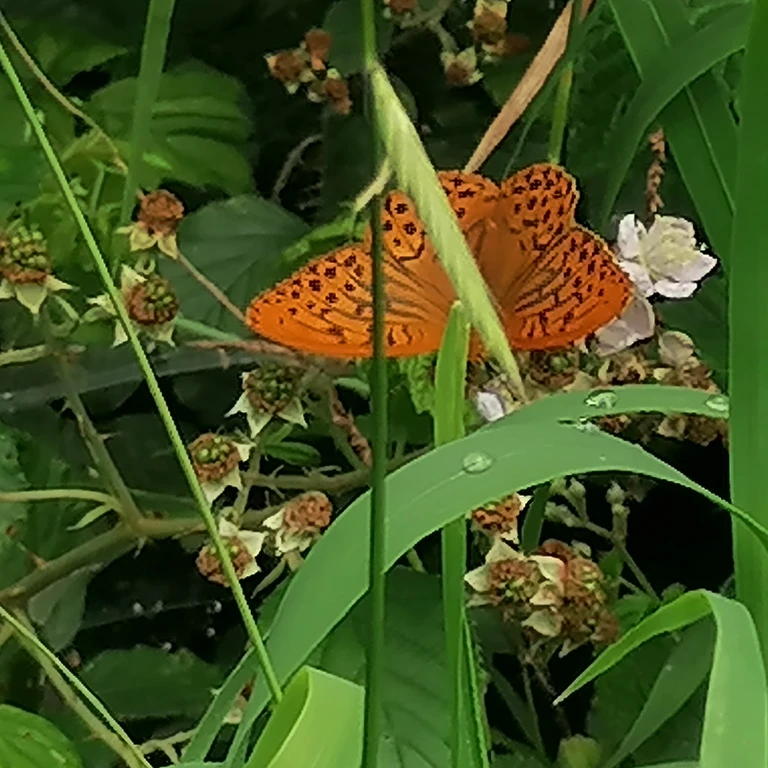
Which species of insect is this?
Argynnis paphia
